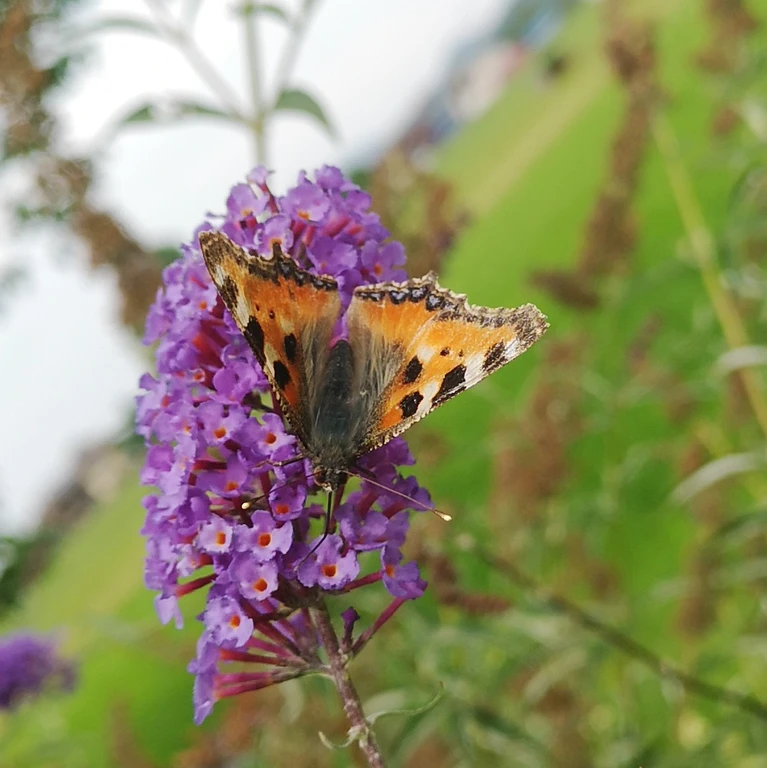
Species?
Aglais urticae
